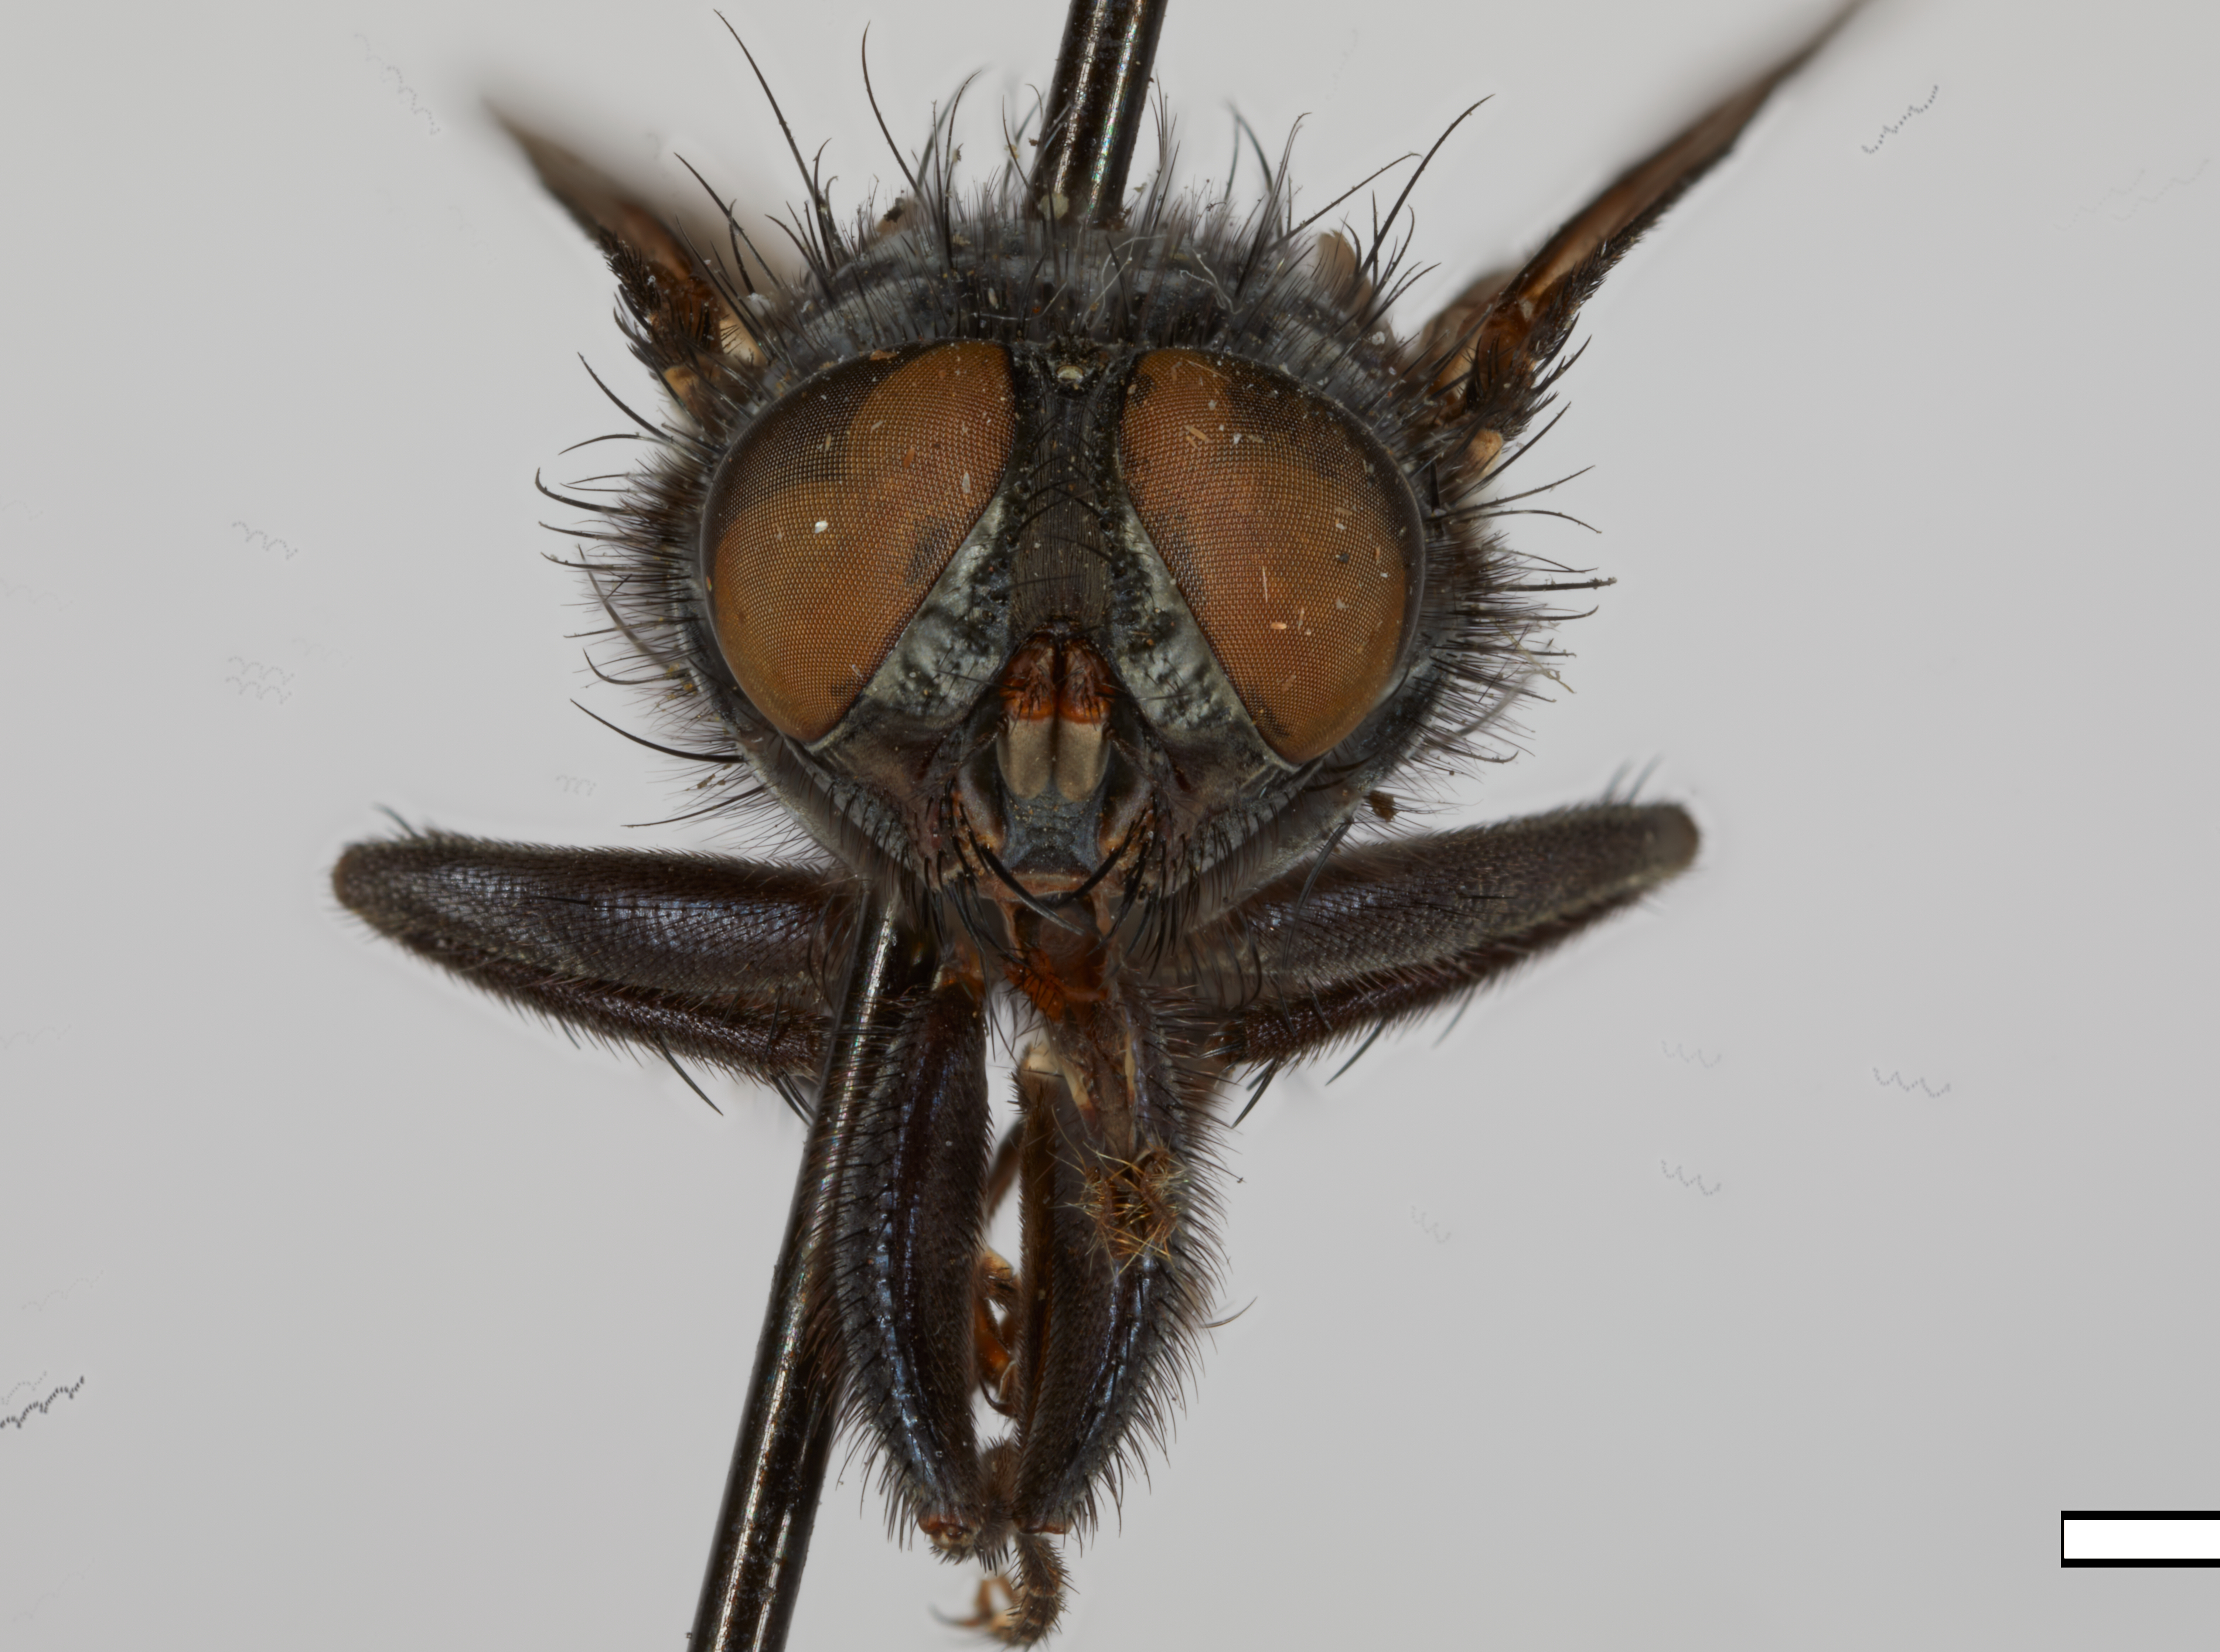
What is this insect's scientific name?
Apaulina basingeri
